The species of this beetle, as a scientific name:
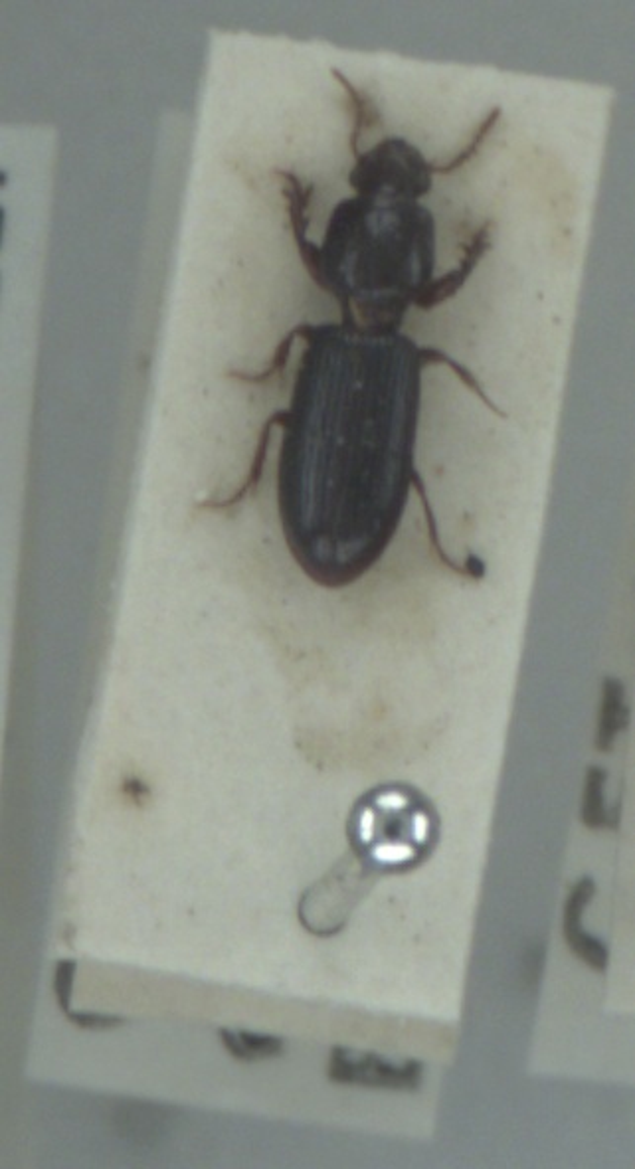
Clivina fossor
